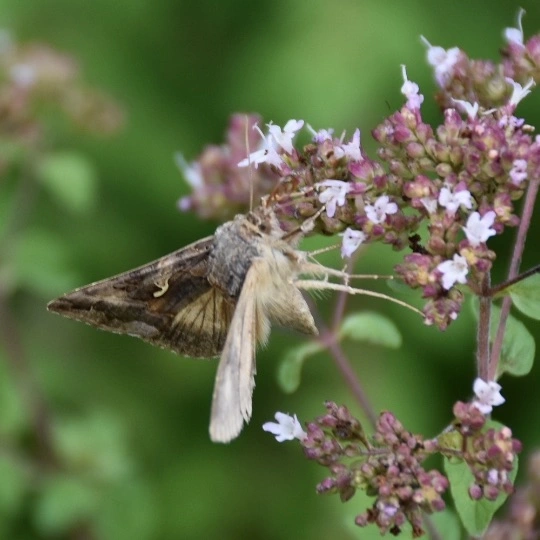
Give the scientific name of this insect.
Autographa gamma
